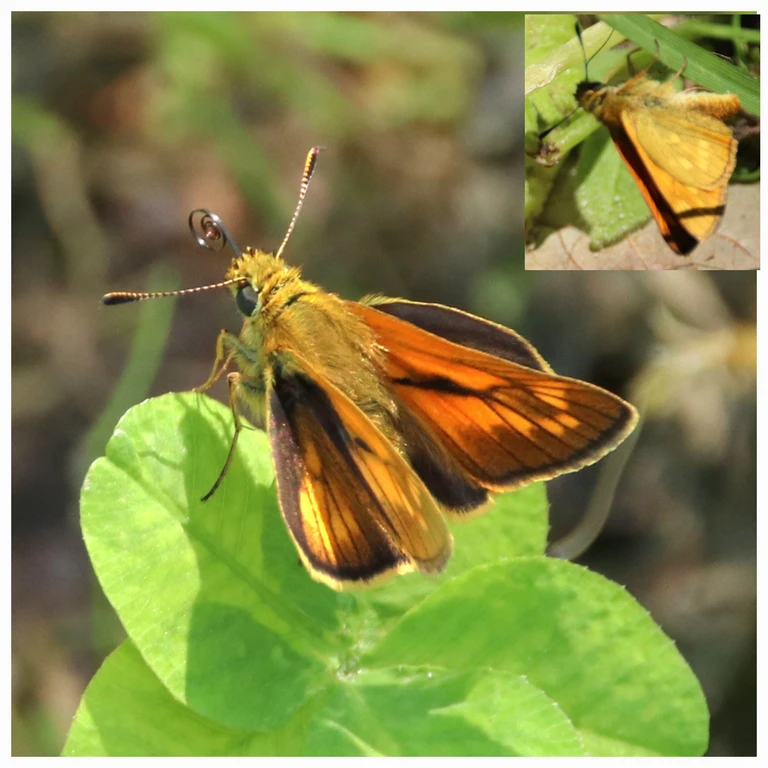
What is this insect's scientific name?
Ochlodes sylvanus (also Ochlodes venata)
